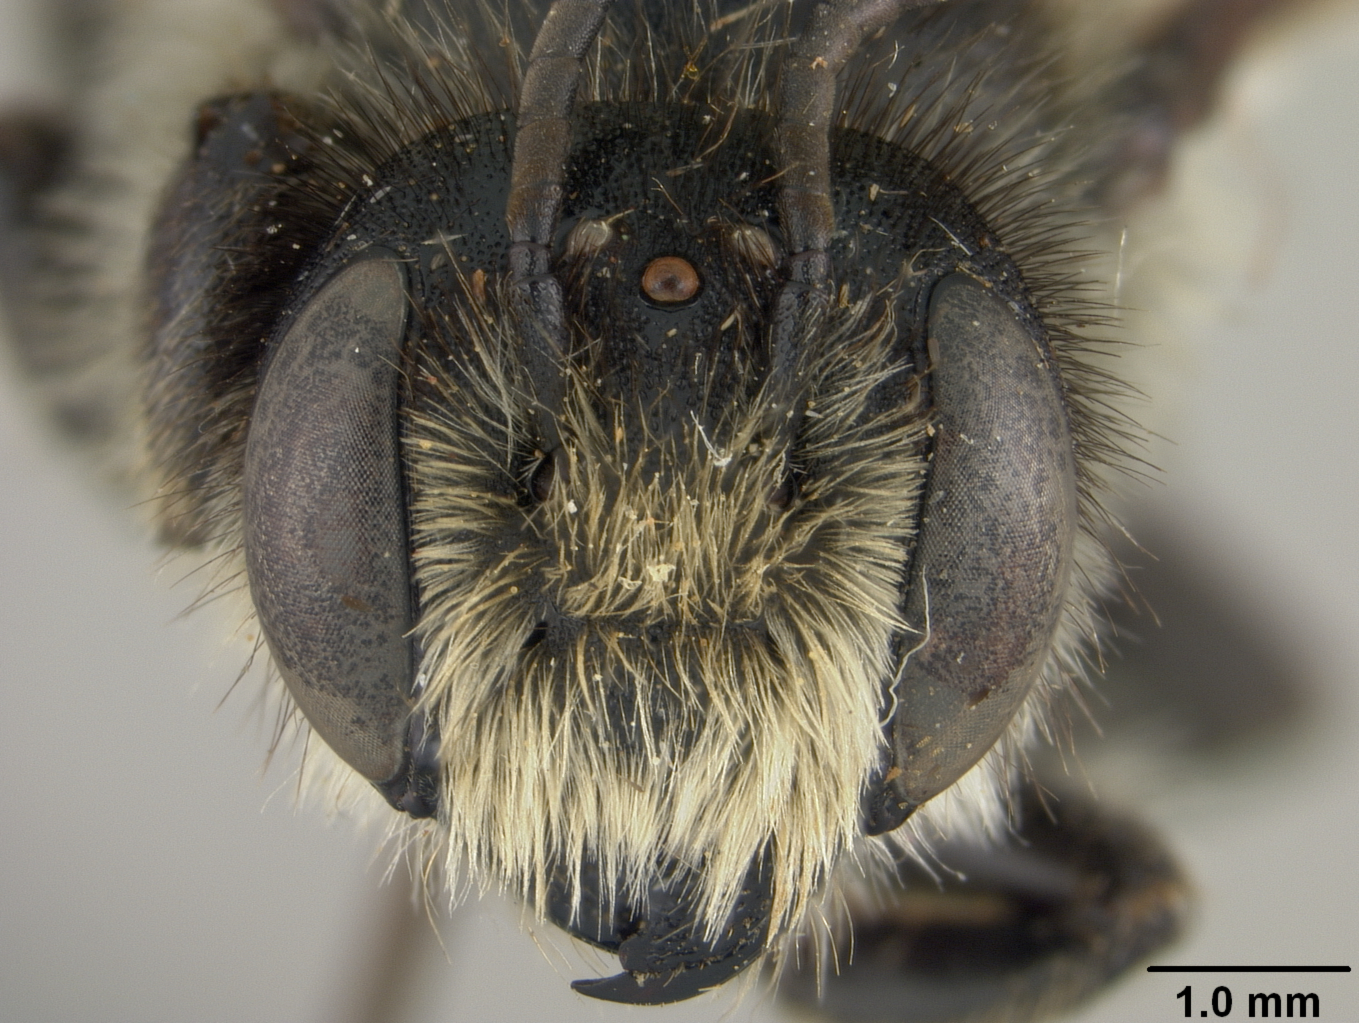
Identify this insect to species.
Megachile ligniseca
